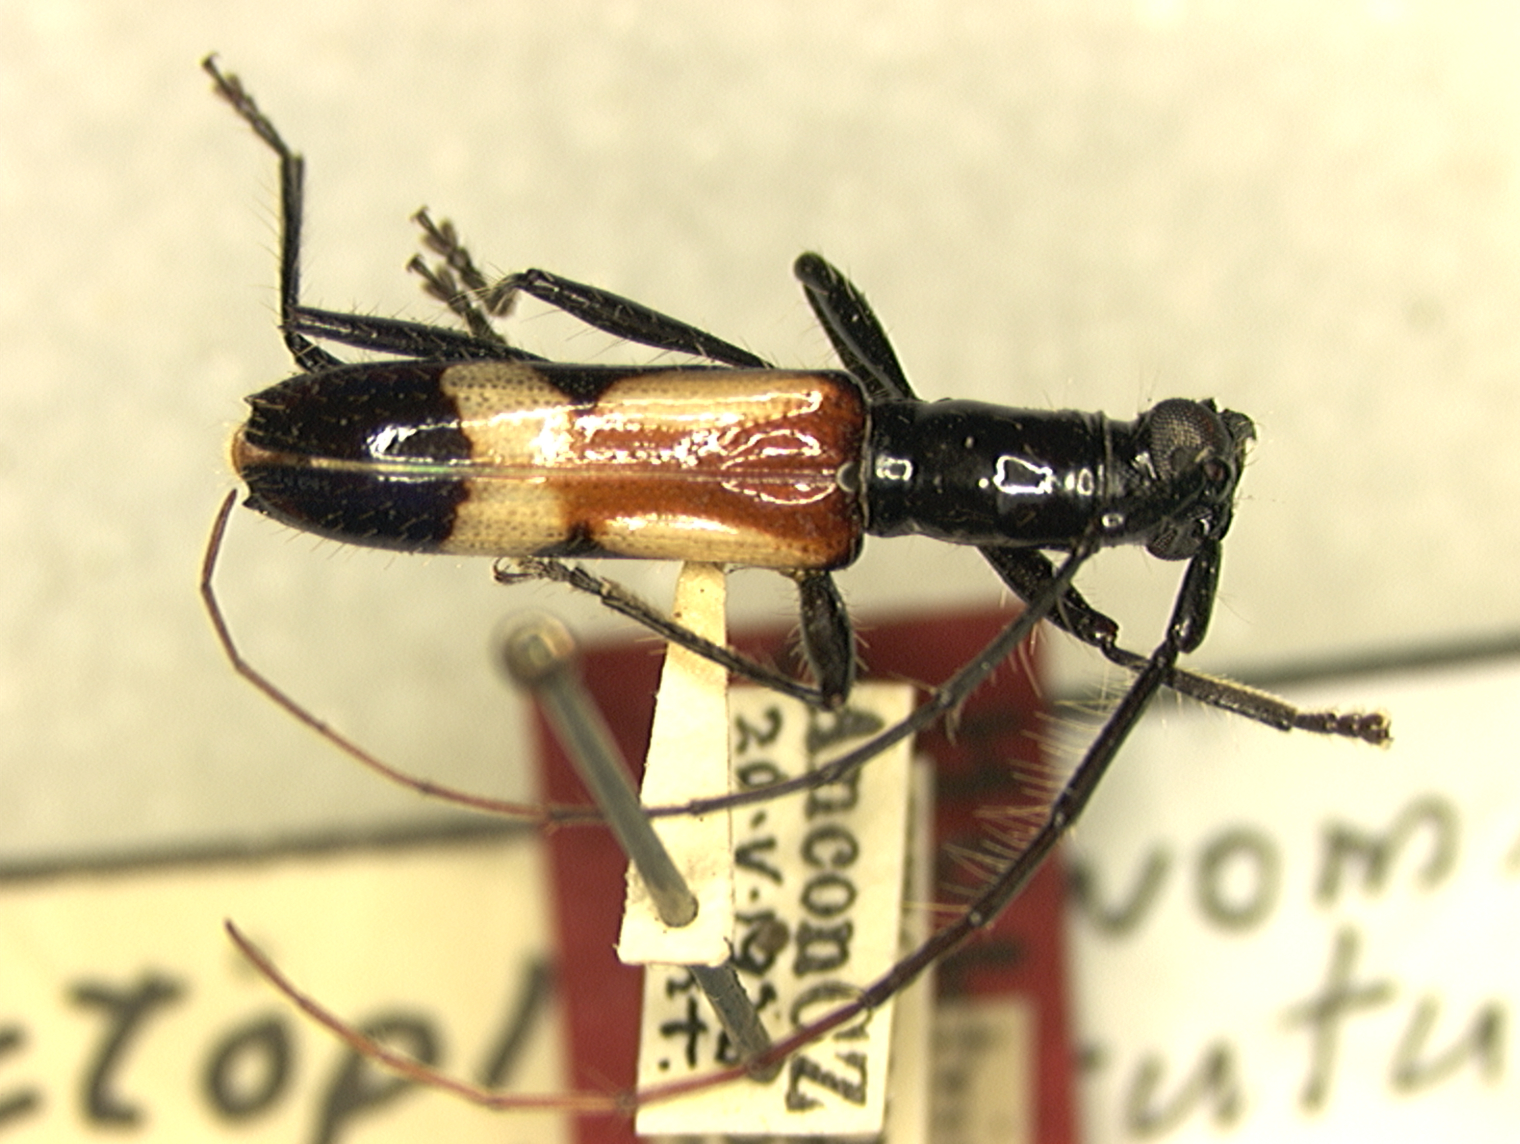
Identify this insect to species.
Gnomidolon suturale (also Octoplon tricolor)
